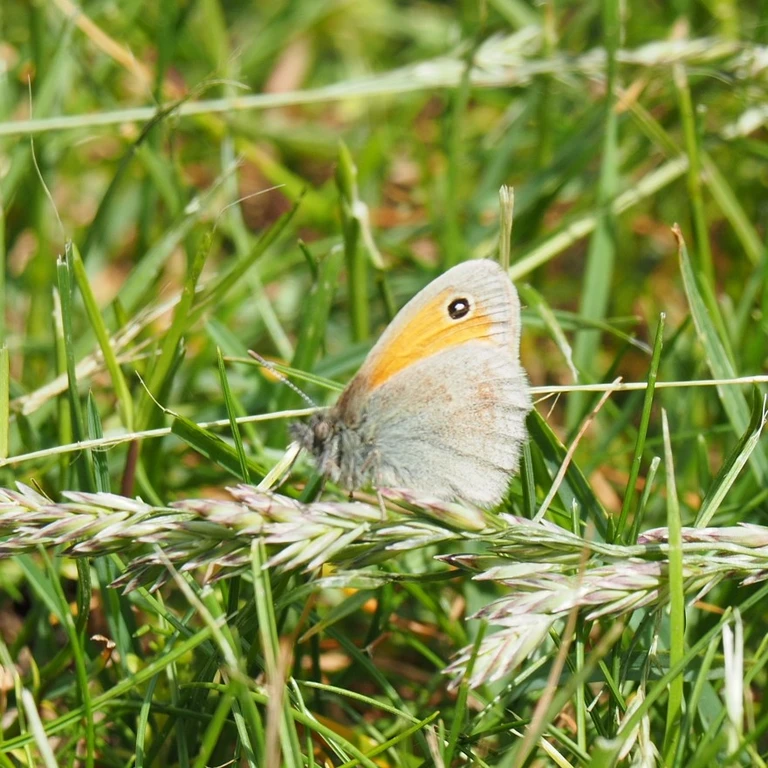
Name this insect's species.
Coenonympha pamphilus
